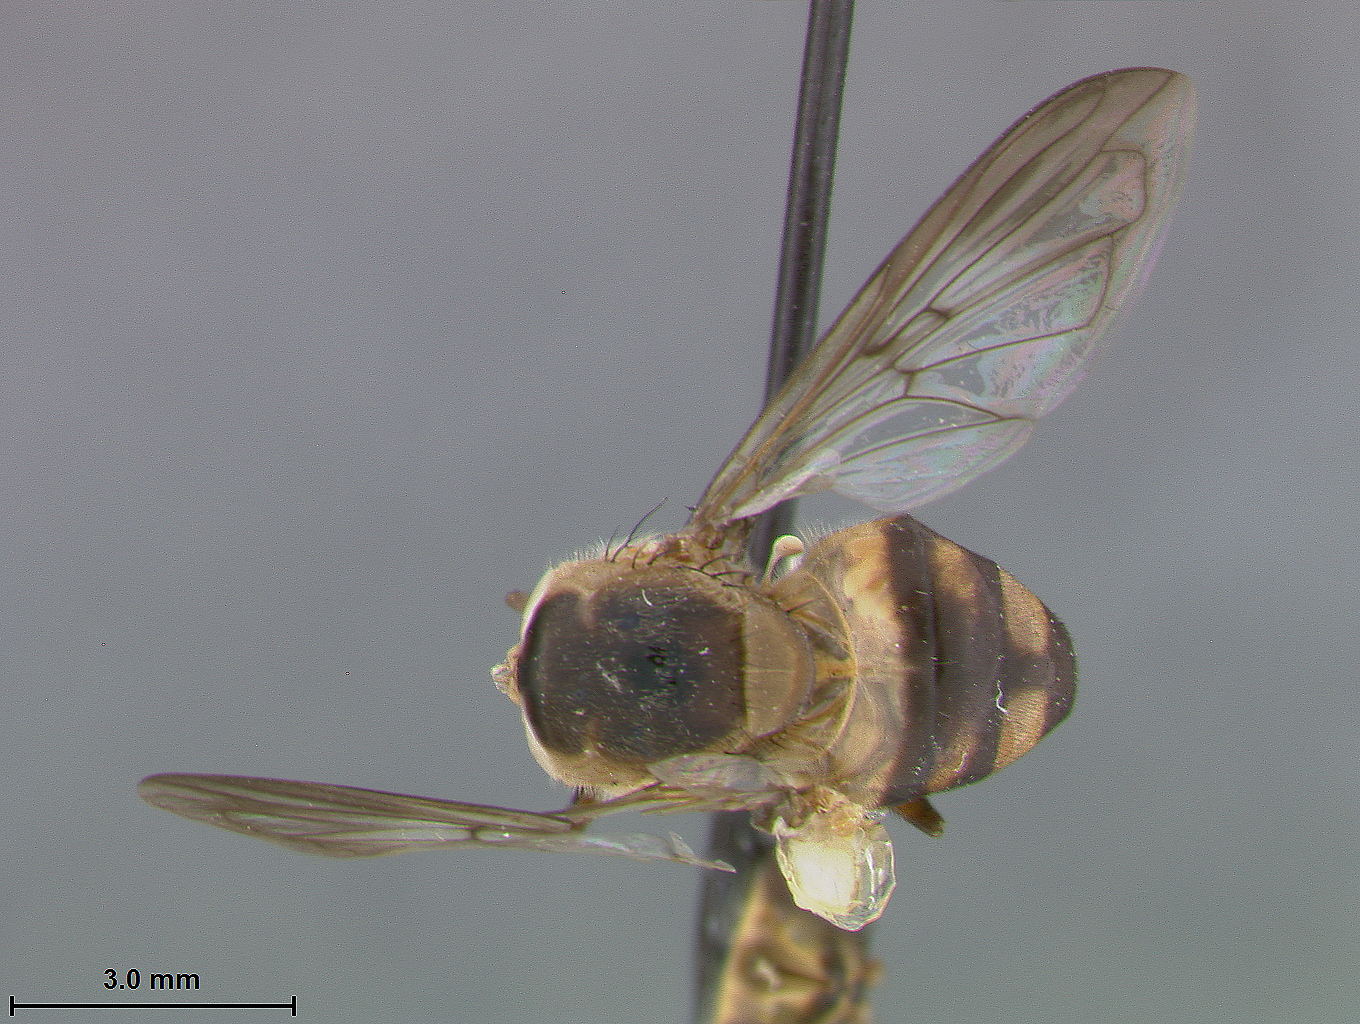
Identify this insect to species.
Volucella cubomaculata
